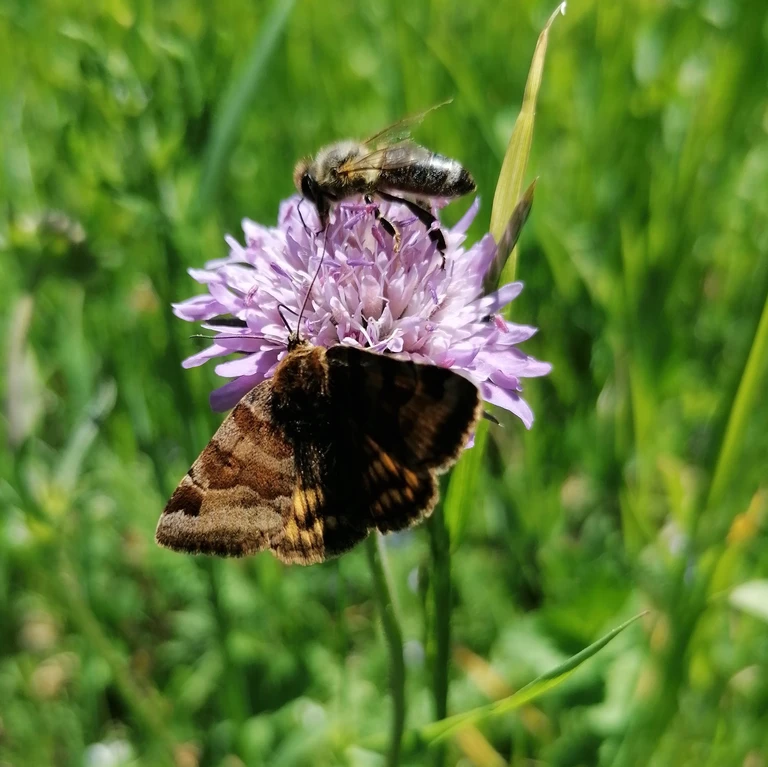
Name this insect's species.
Euclidia glyphica
